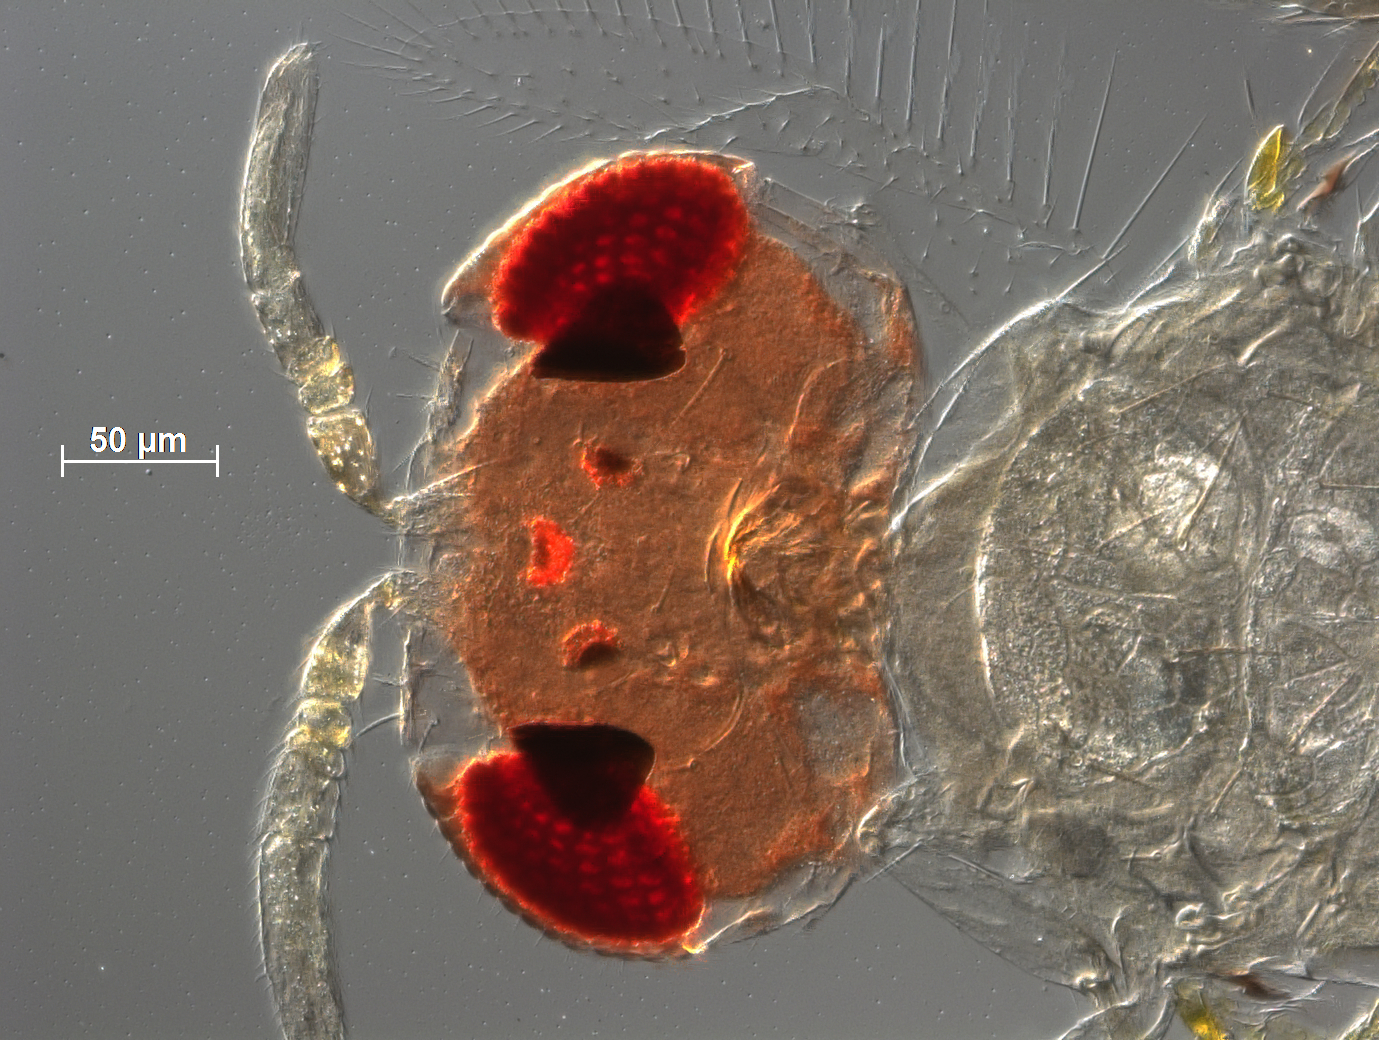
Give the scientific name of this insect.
Aphelinus quaylei
